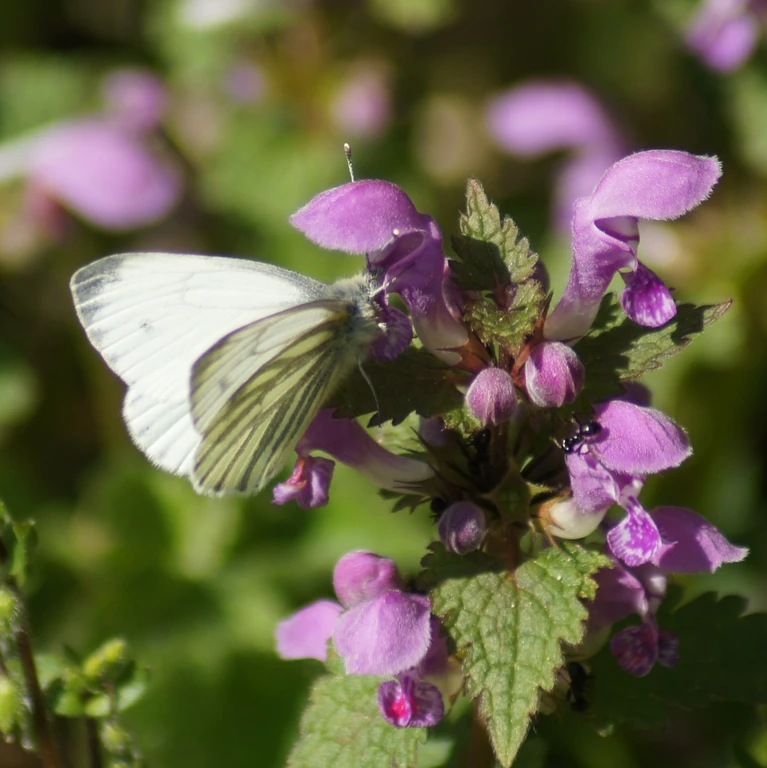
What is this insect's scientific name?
Pieris napi
